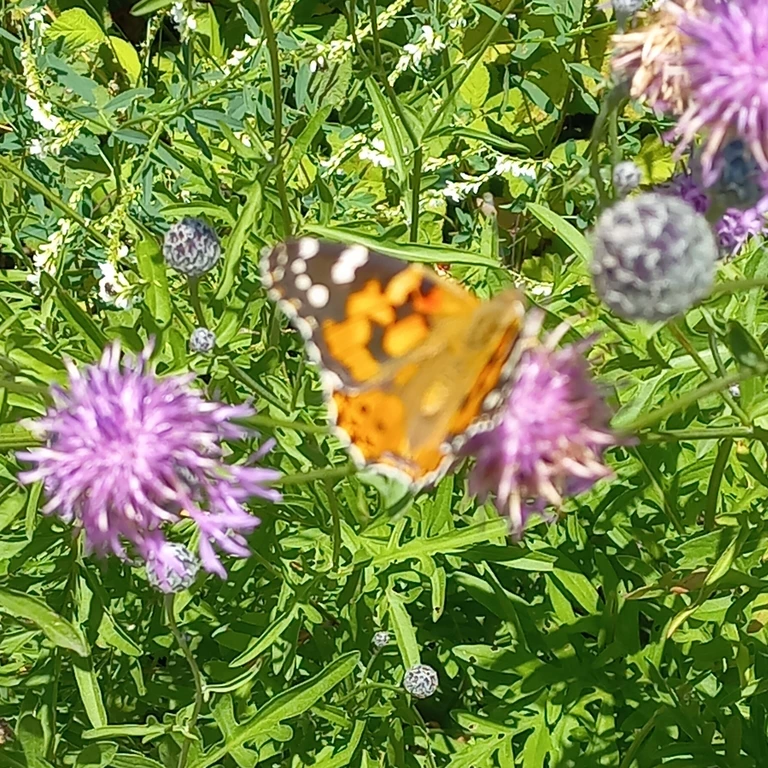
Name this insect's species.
Vanessa cardui
